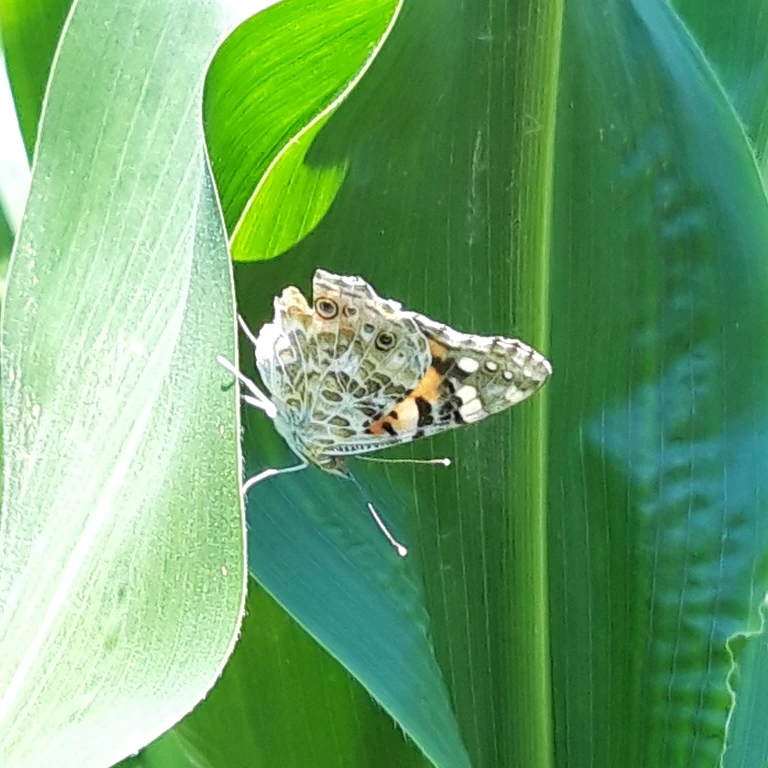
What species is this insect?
Vanessa cardui
